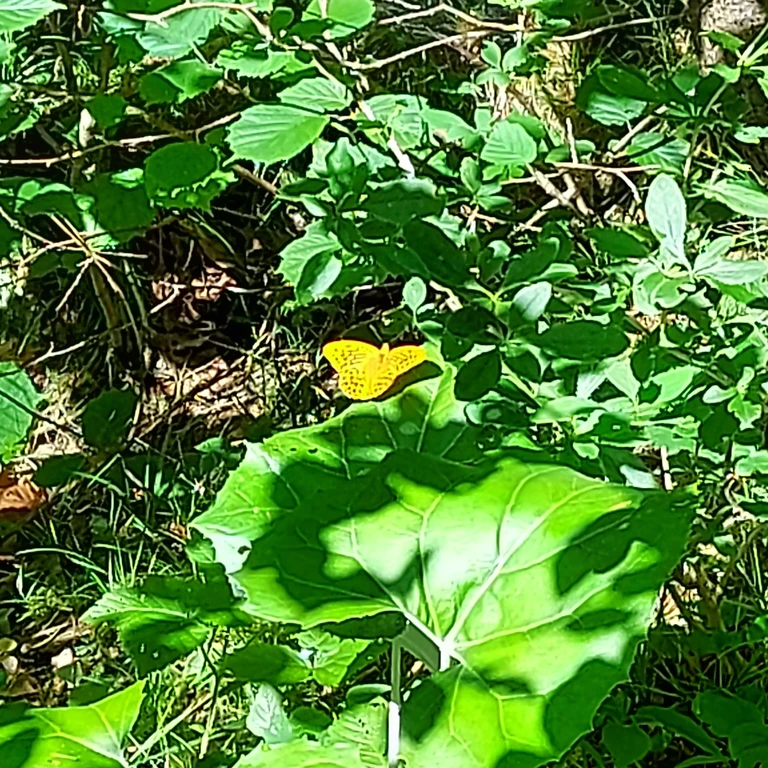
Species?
Argynnis paphia
